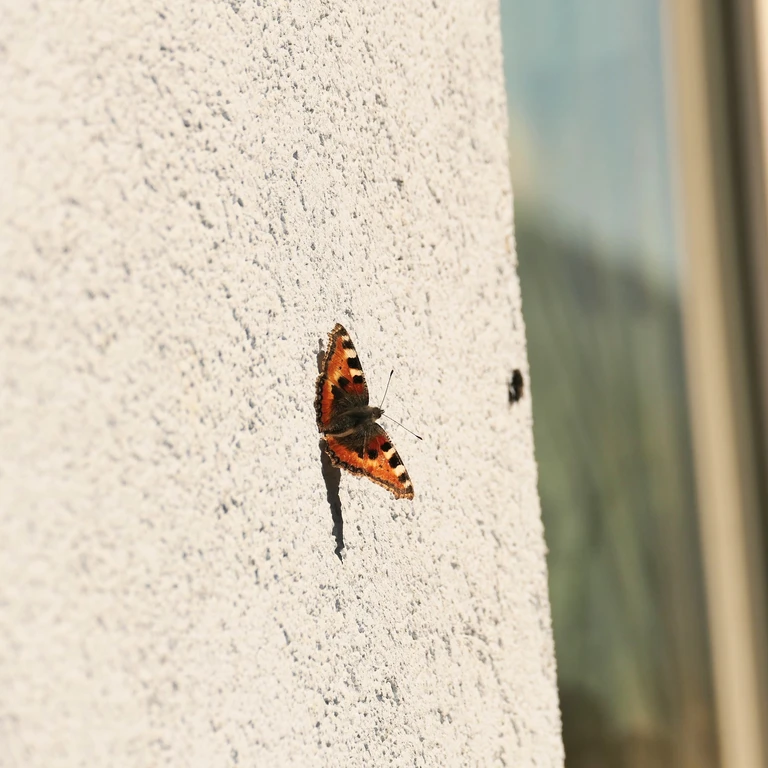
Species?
Aglais urticae
